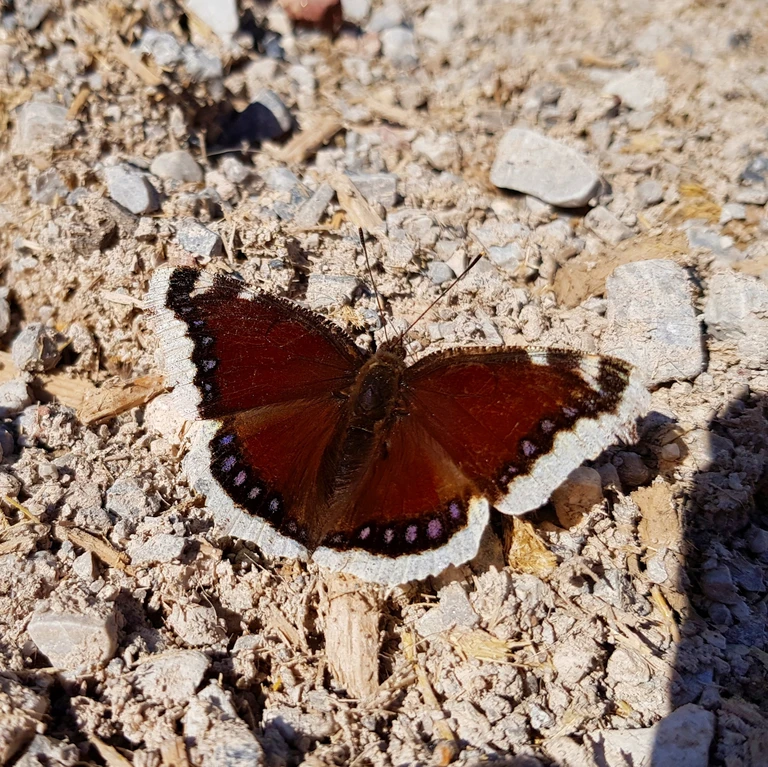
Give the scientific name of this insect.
Nymphalis antiopa
